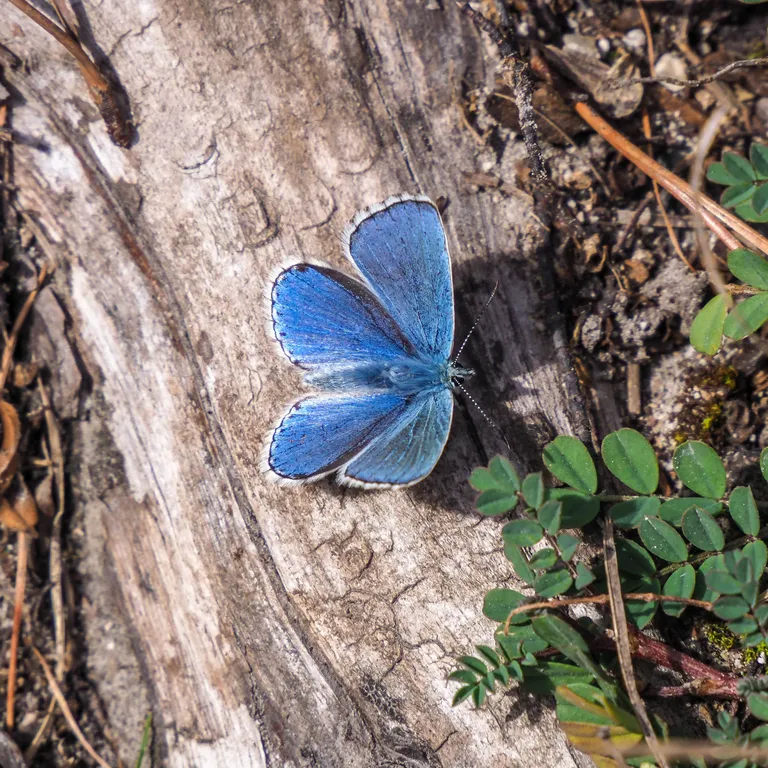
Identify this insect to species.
Lysandra bellargus
